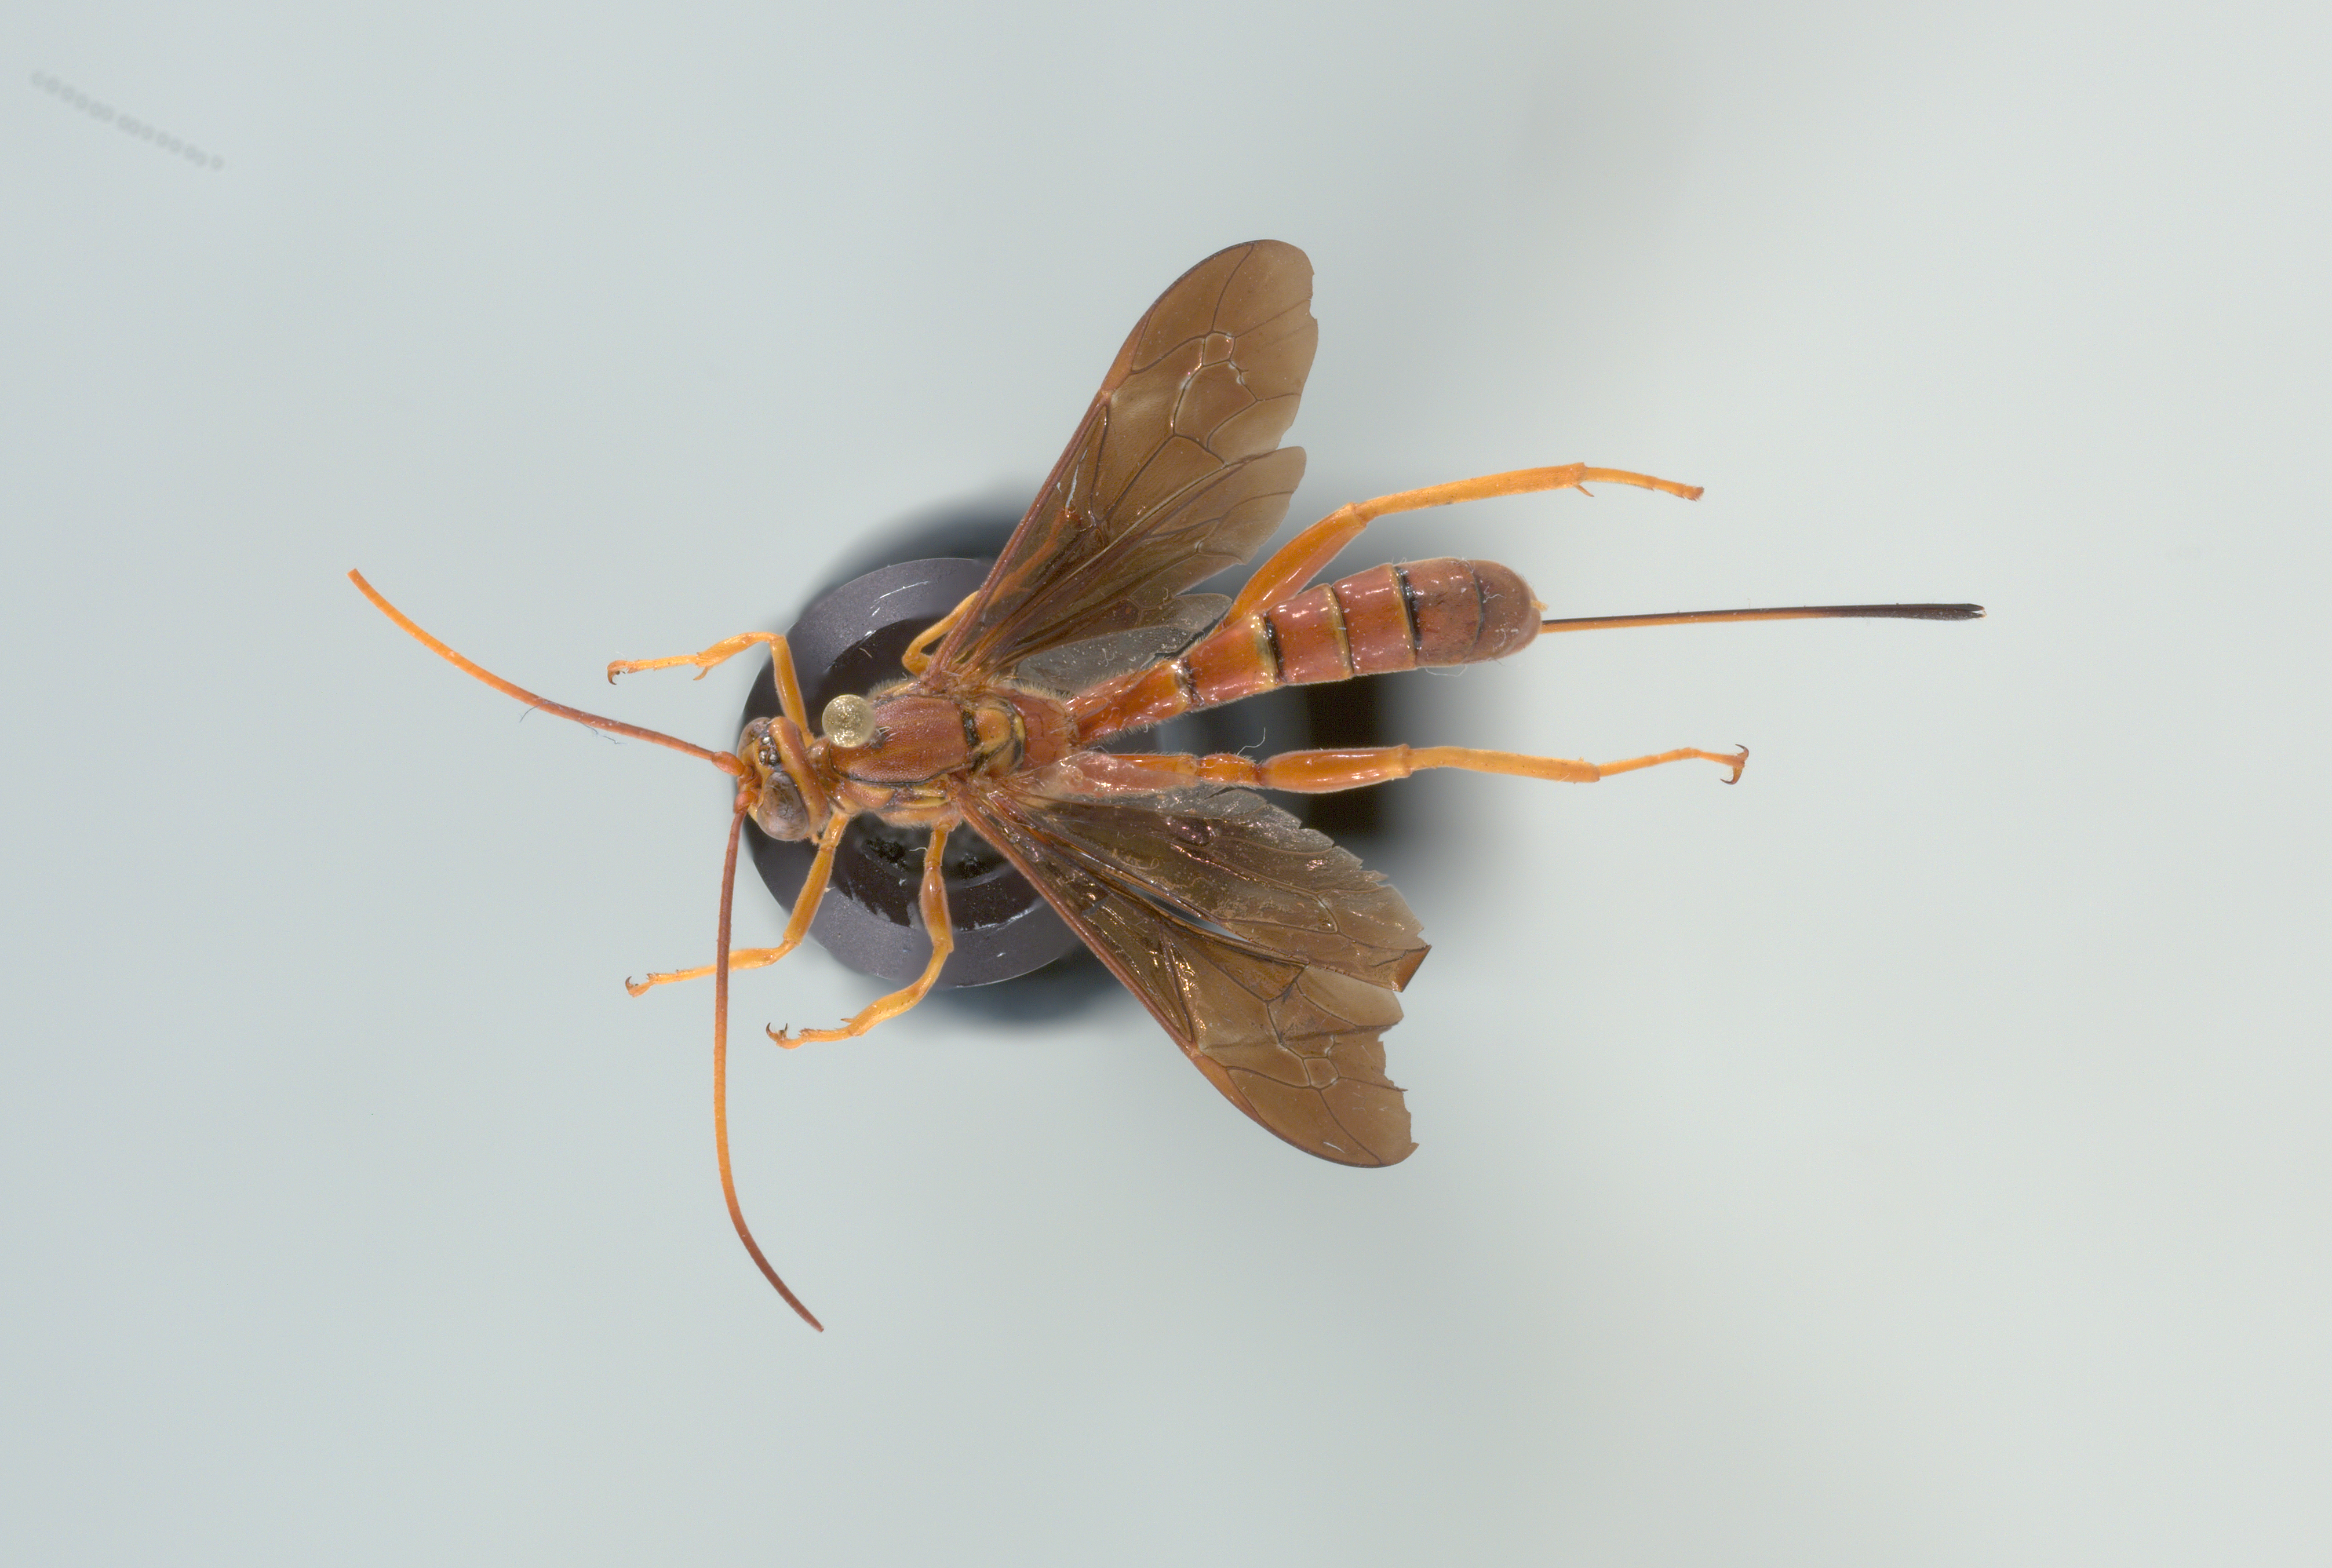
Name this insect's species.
Megarhyssa macrura
